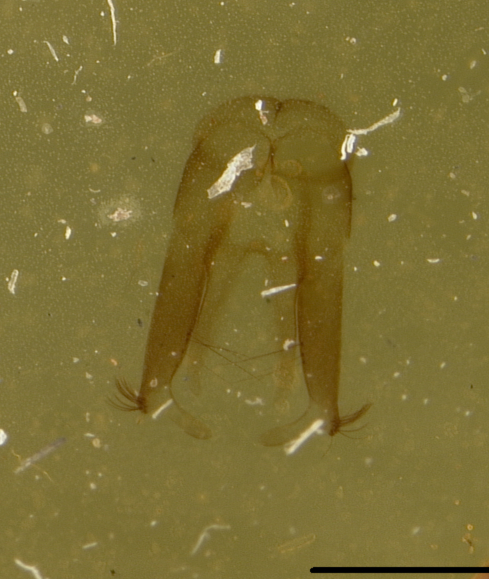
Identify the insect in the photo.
Osmia amala
